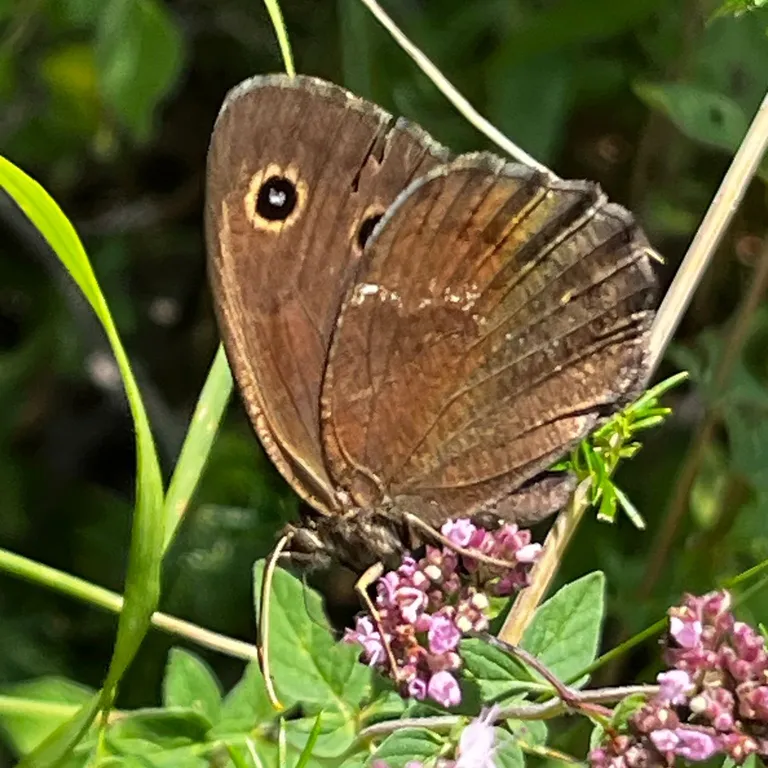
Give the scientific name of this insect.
Minois dryas
